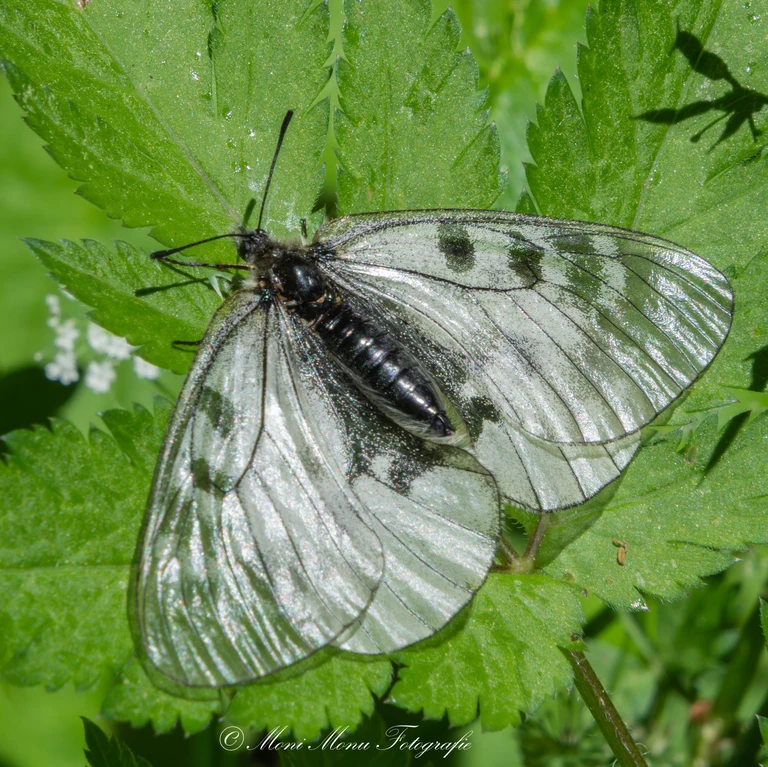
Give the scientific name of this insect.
Parnassius mnemosyne
